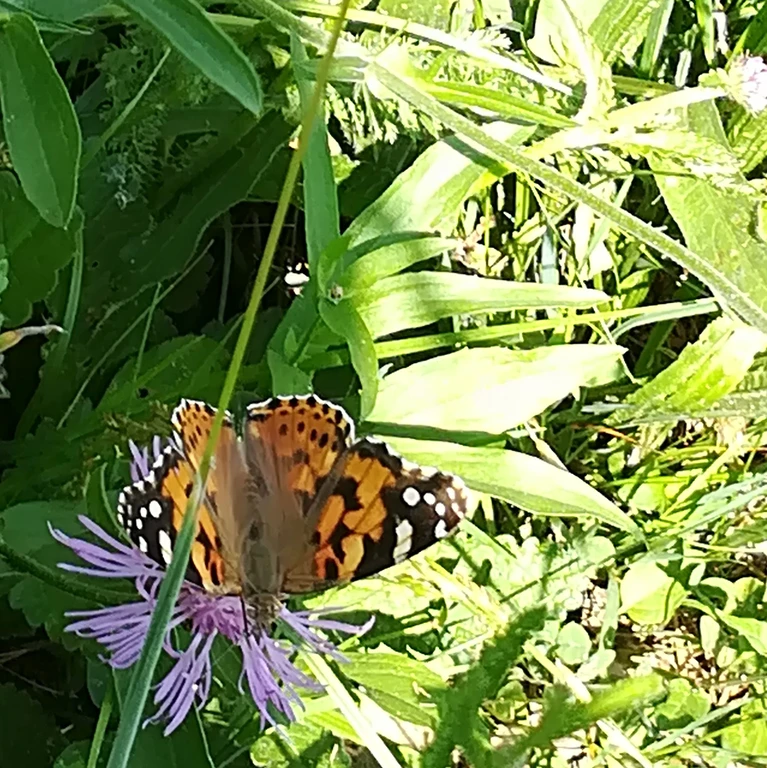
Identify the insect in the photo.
Vanessa cardui
